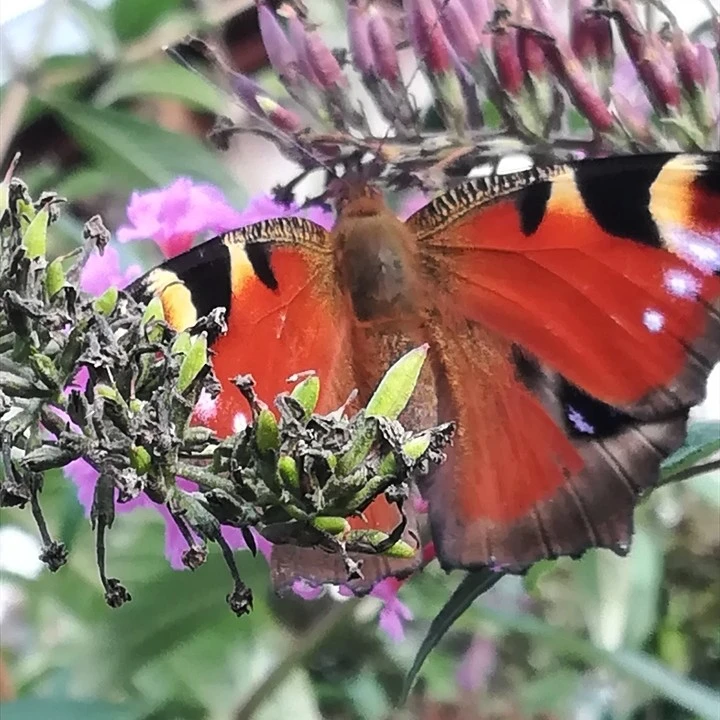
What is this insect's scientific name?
Aglais io
